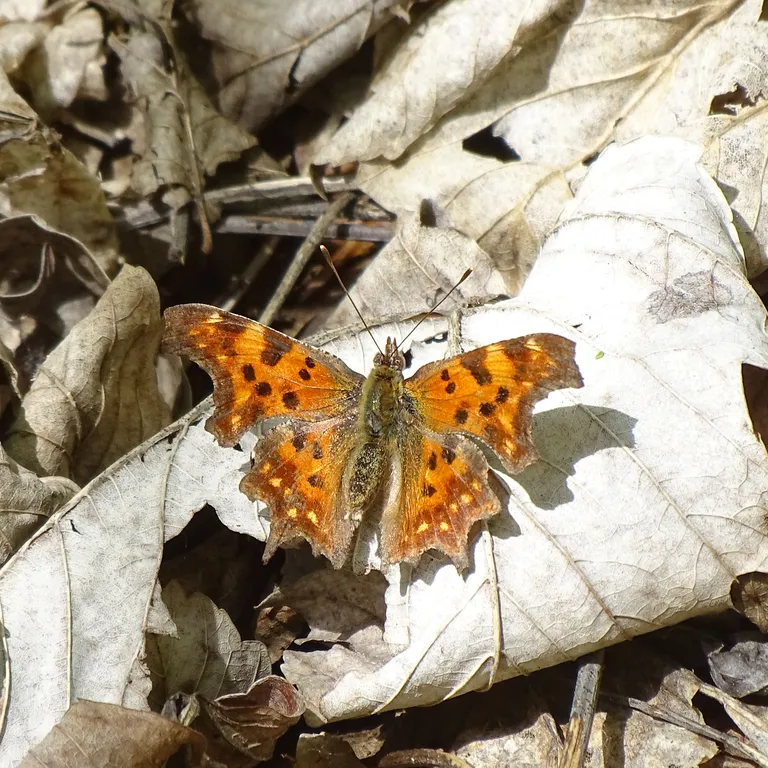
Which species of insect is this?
Polygonia c-album
